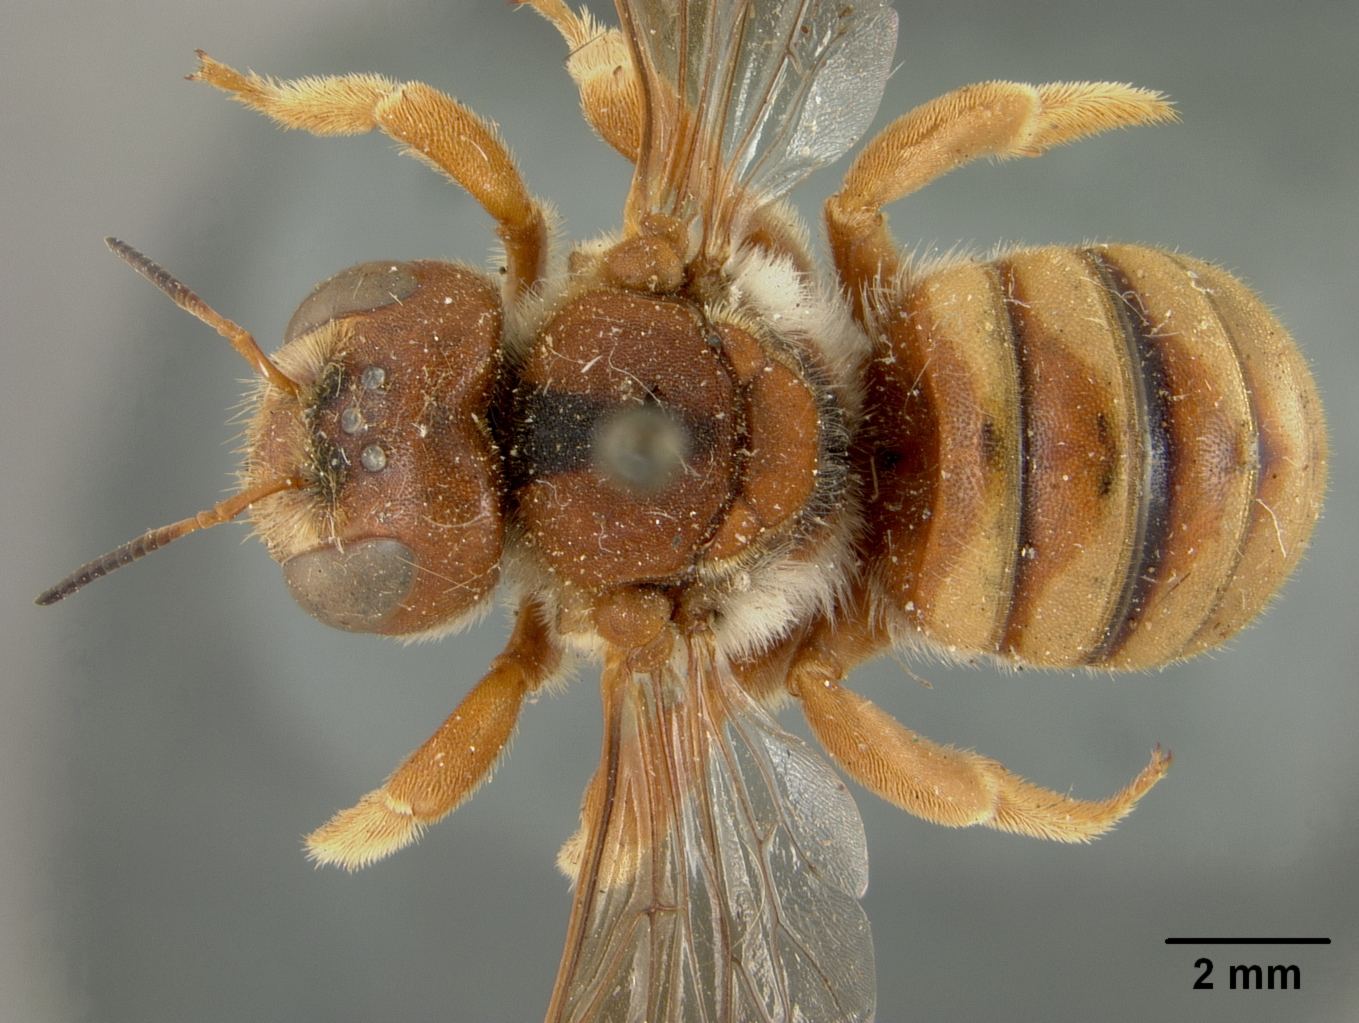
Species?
Heteranthidium cordaticeps
